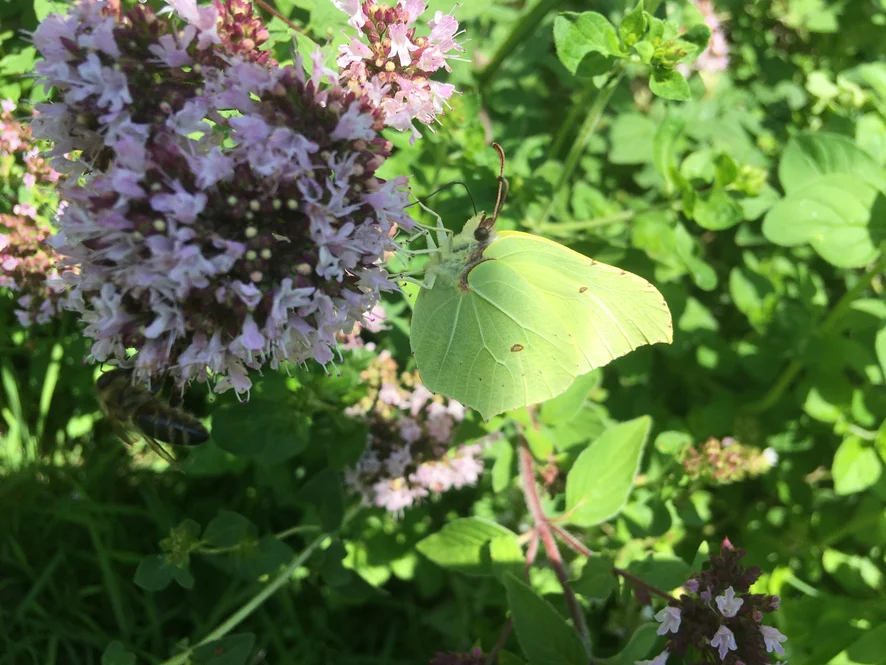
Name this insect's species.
Gonepteryx rhamni
